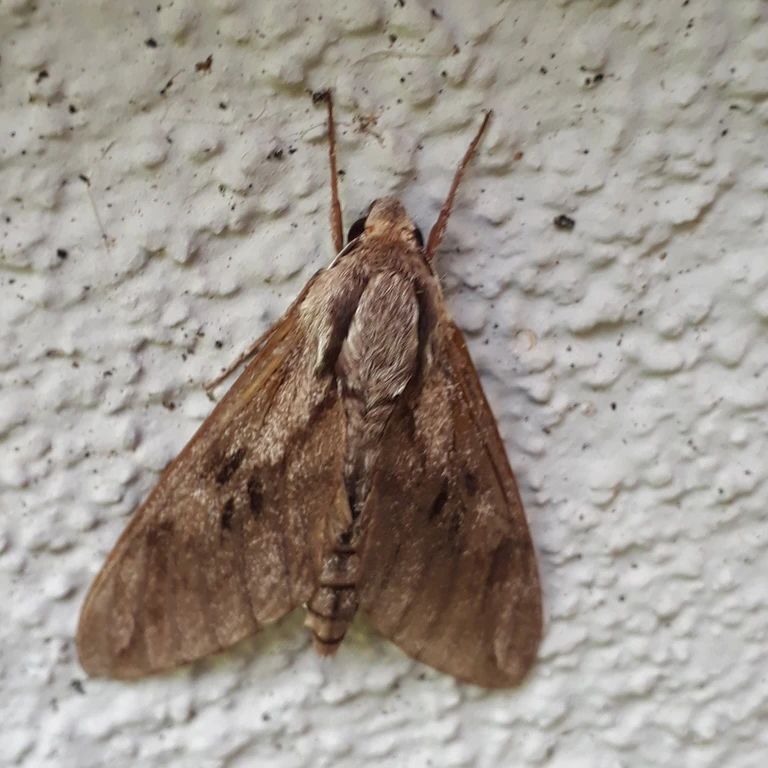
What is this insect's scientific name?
Sphinx pinastri
